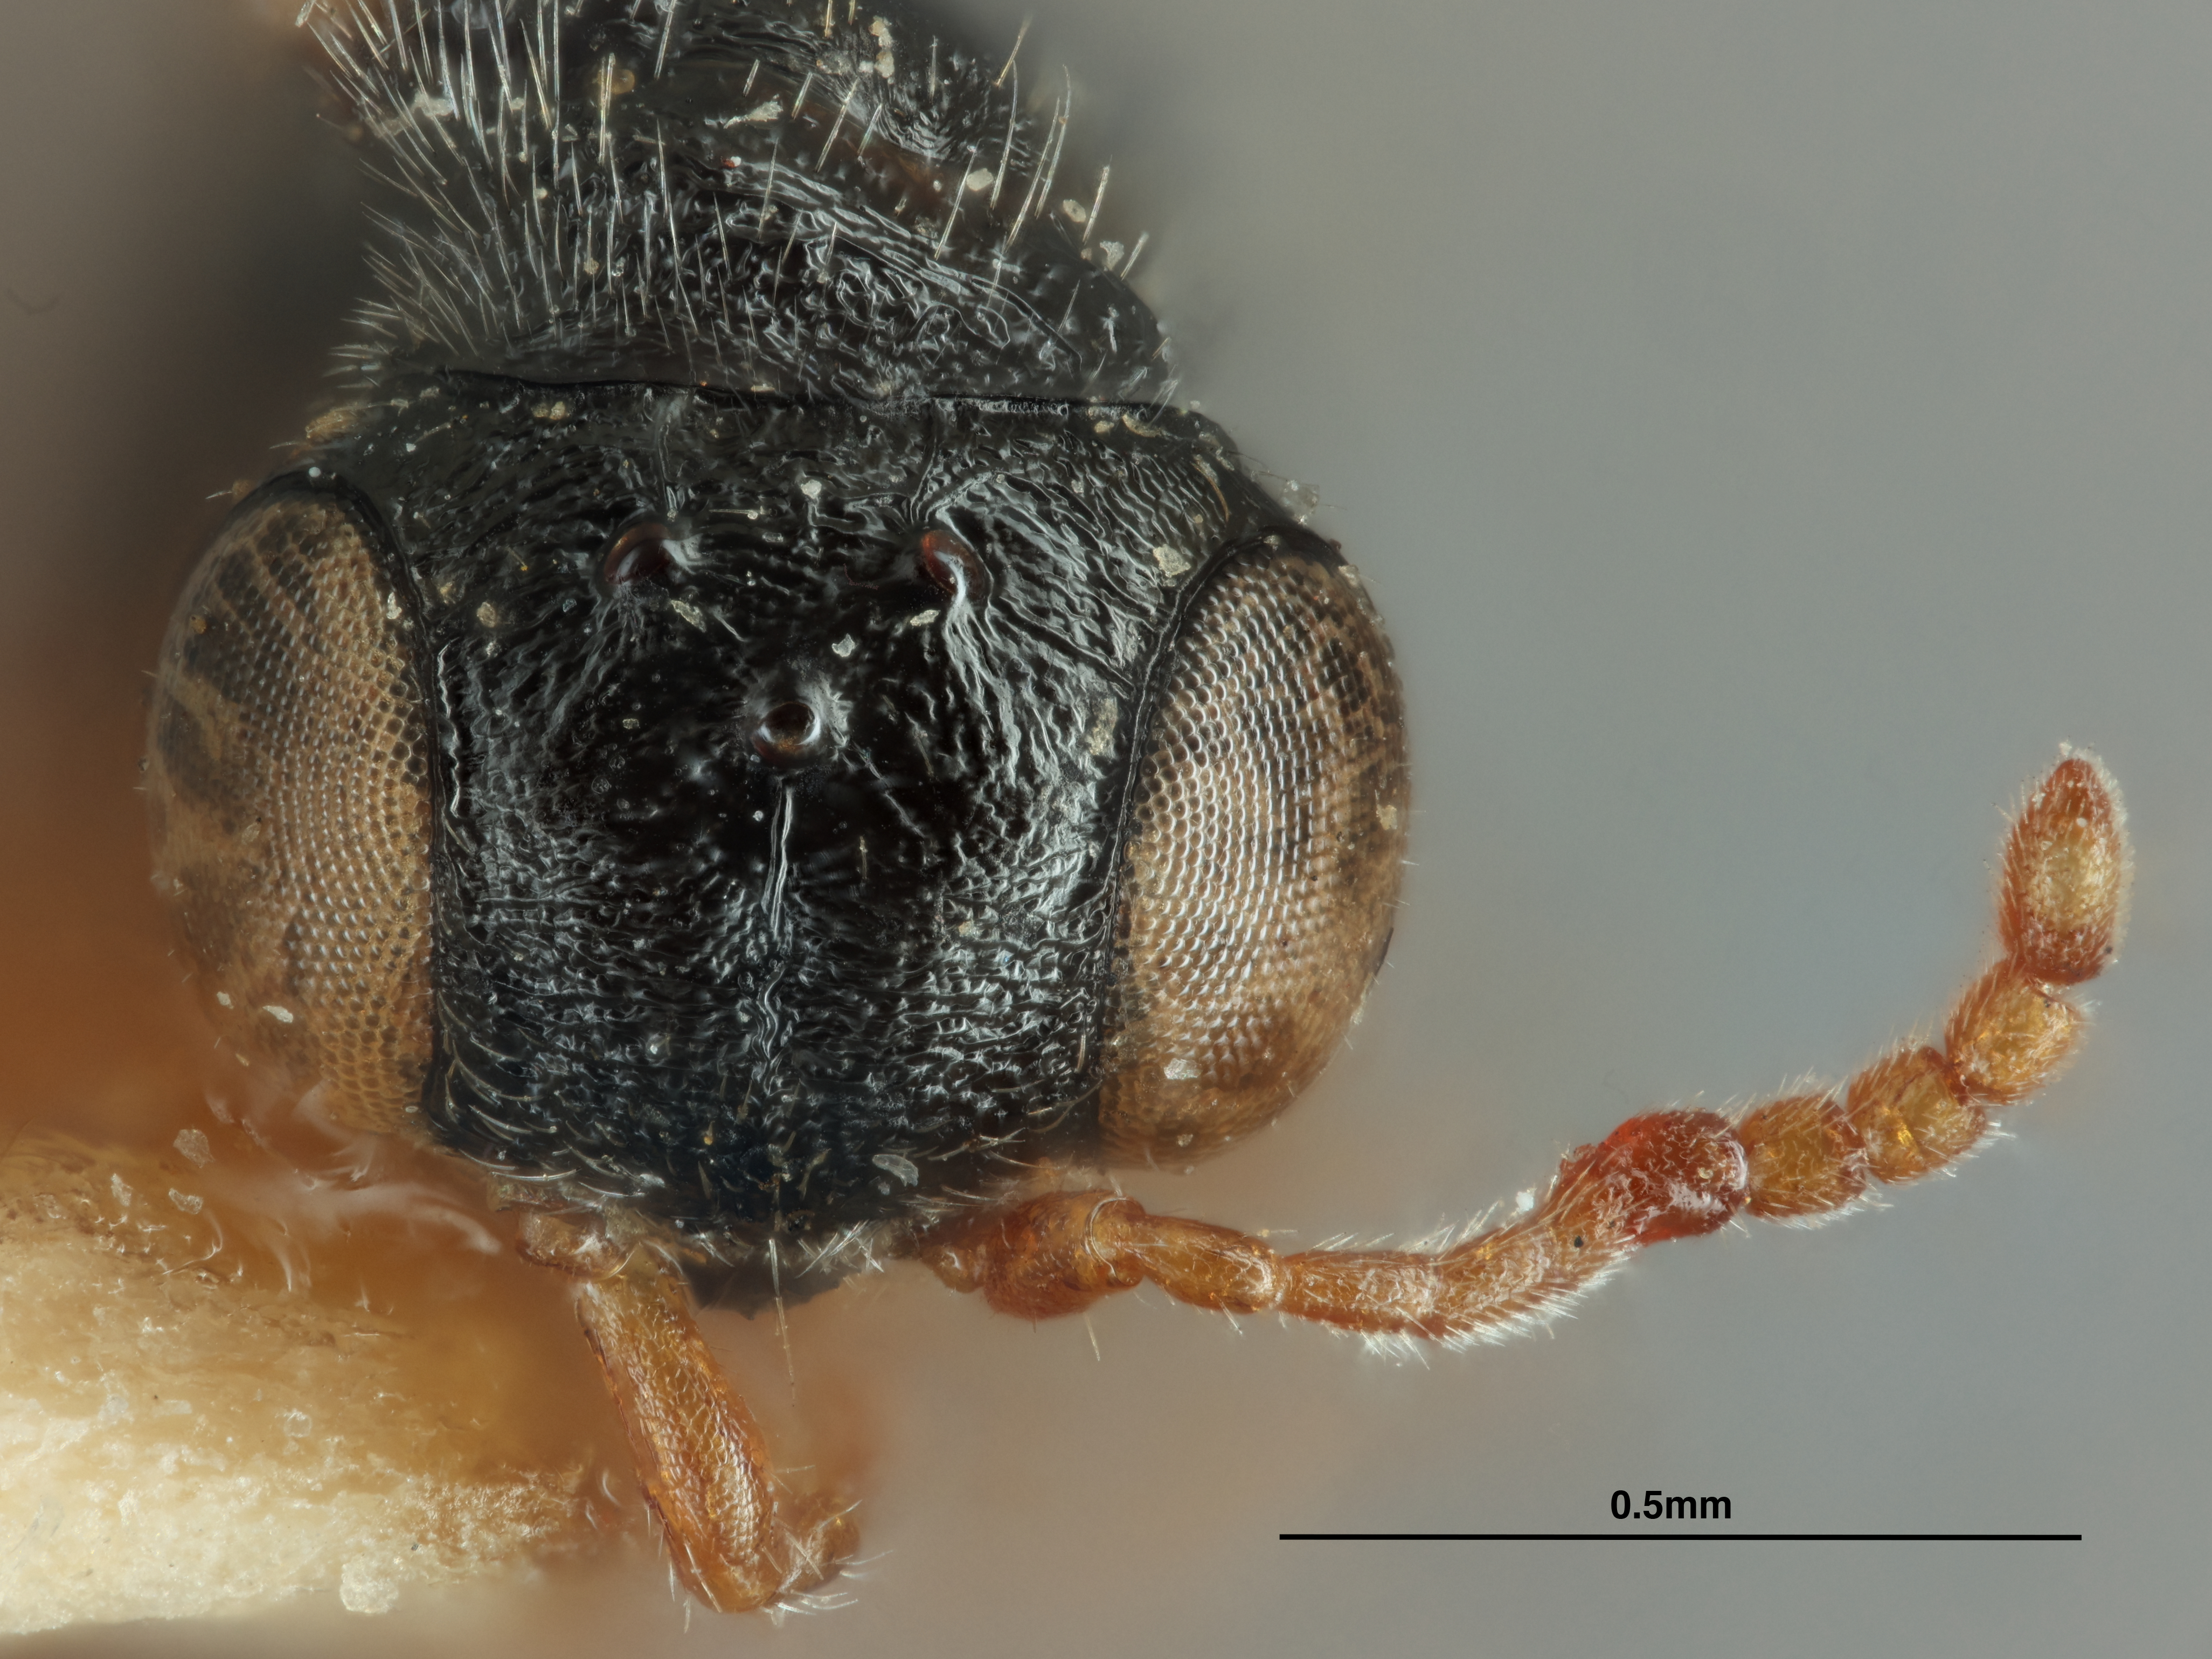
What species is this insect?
Anteon pallidicornis
